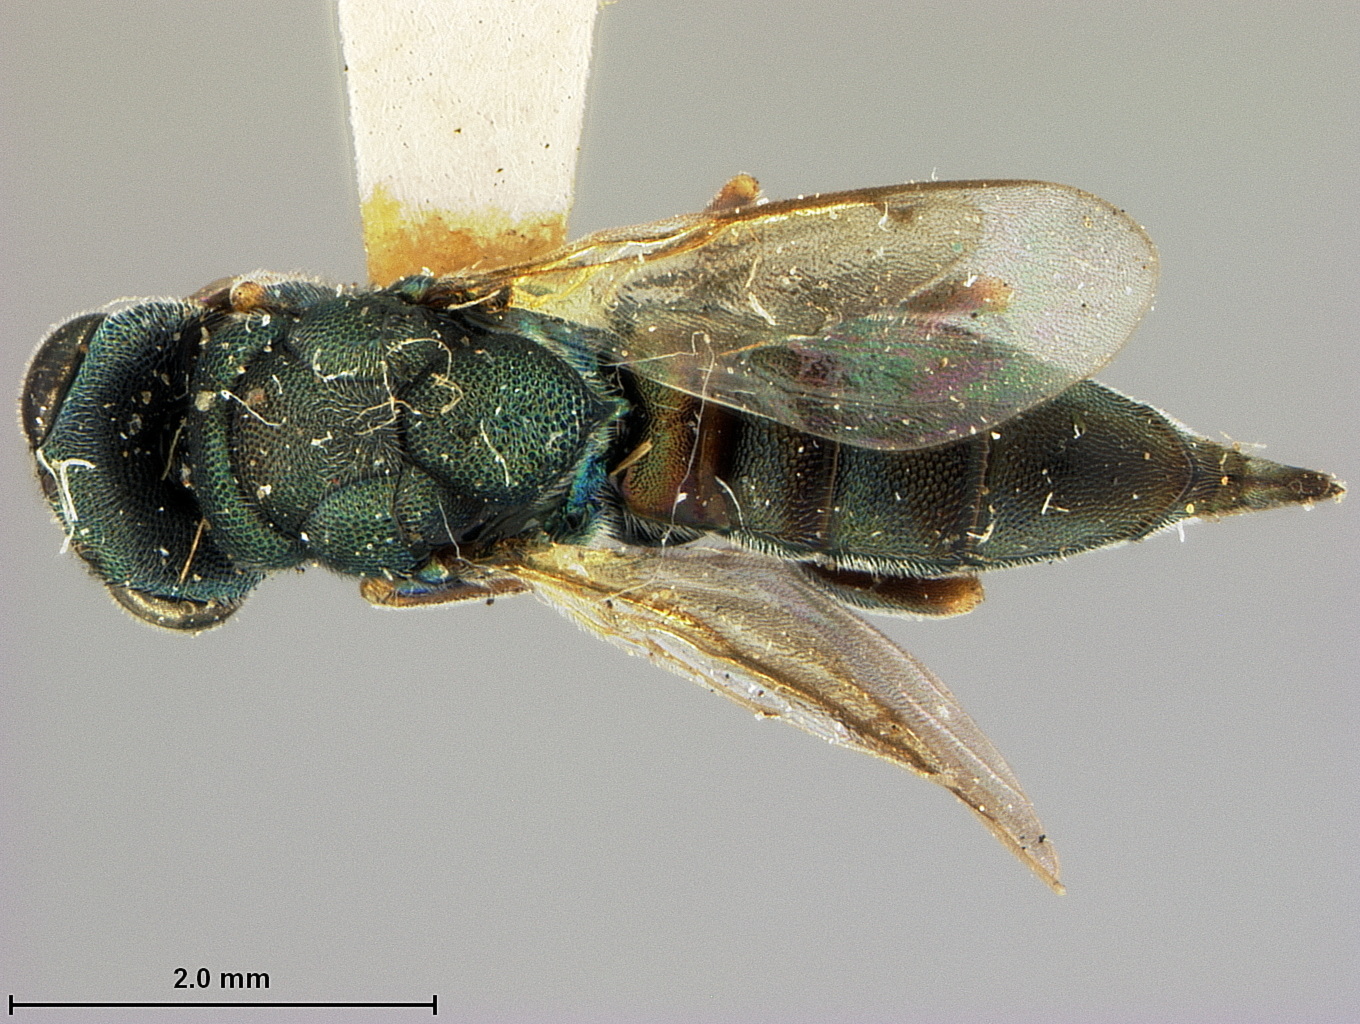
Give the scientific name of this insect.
Epistenia odyneri
